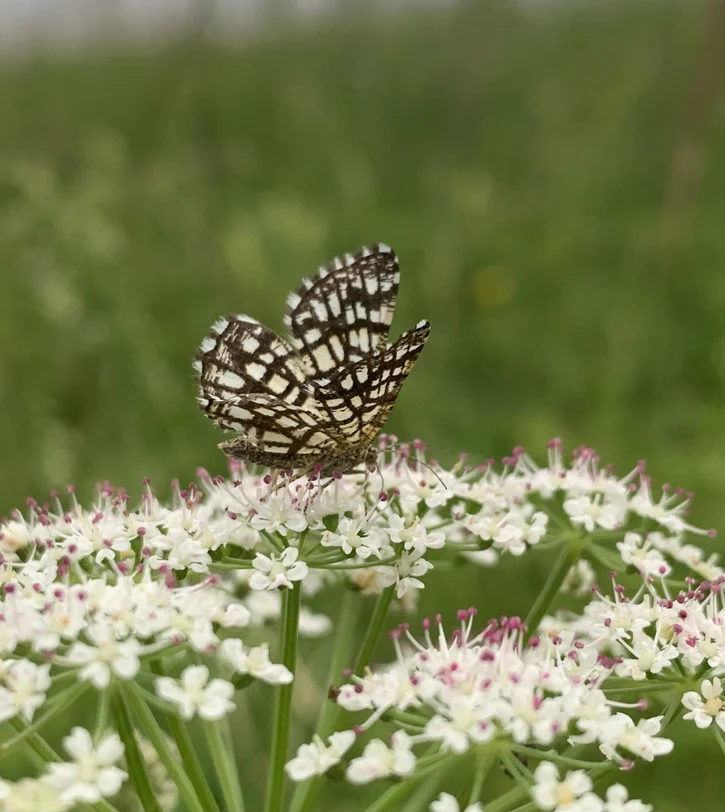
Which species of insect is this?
Chiasmia clathrata
